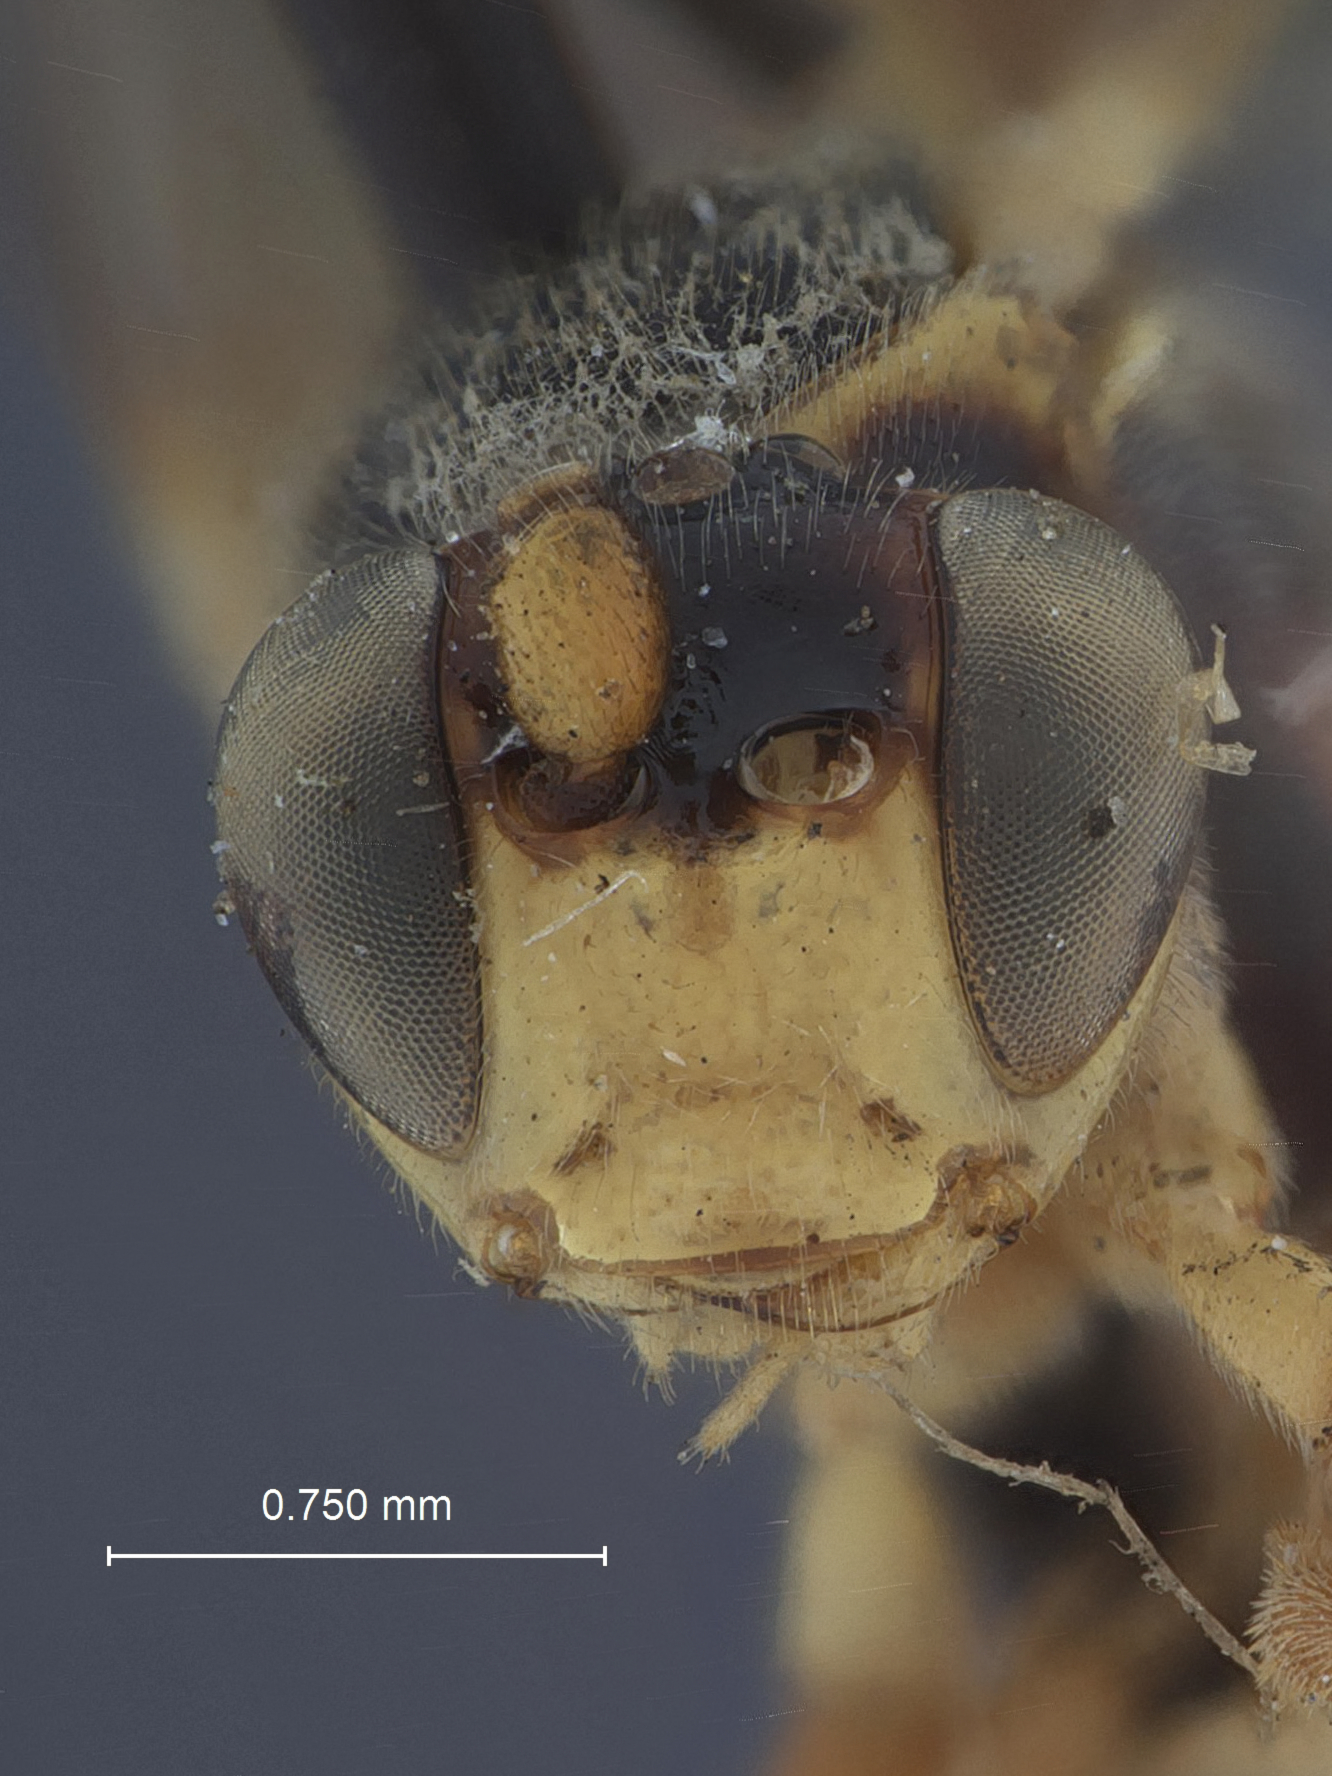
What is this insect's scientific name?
Amblyteles quintilis
